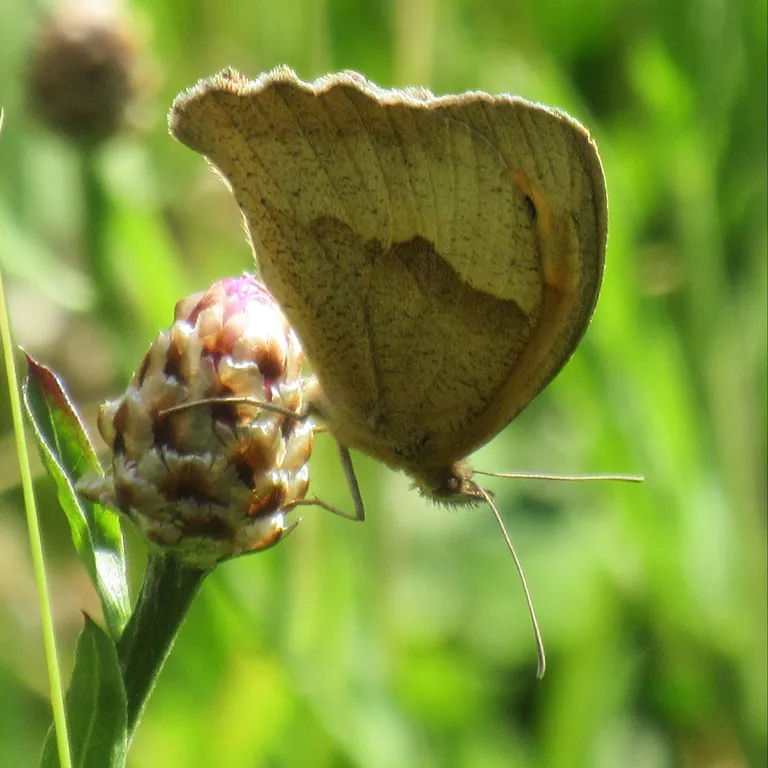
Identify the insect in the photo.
Maniola jurtina
